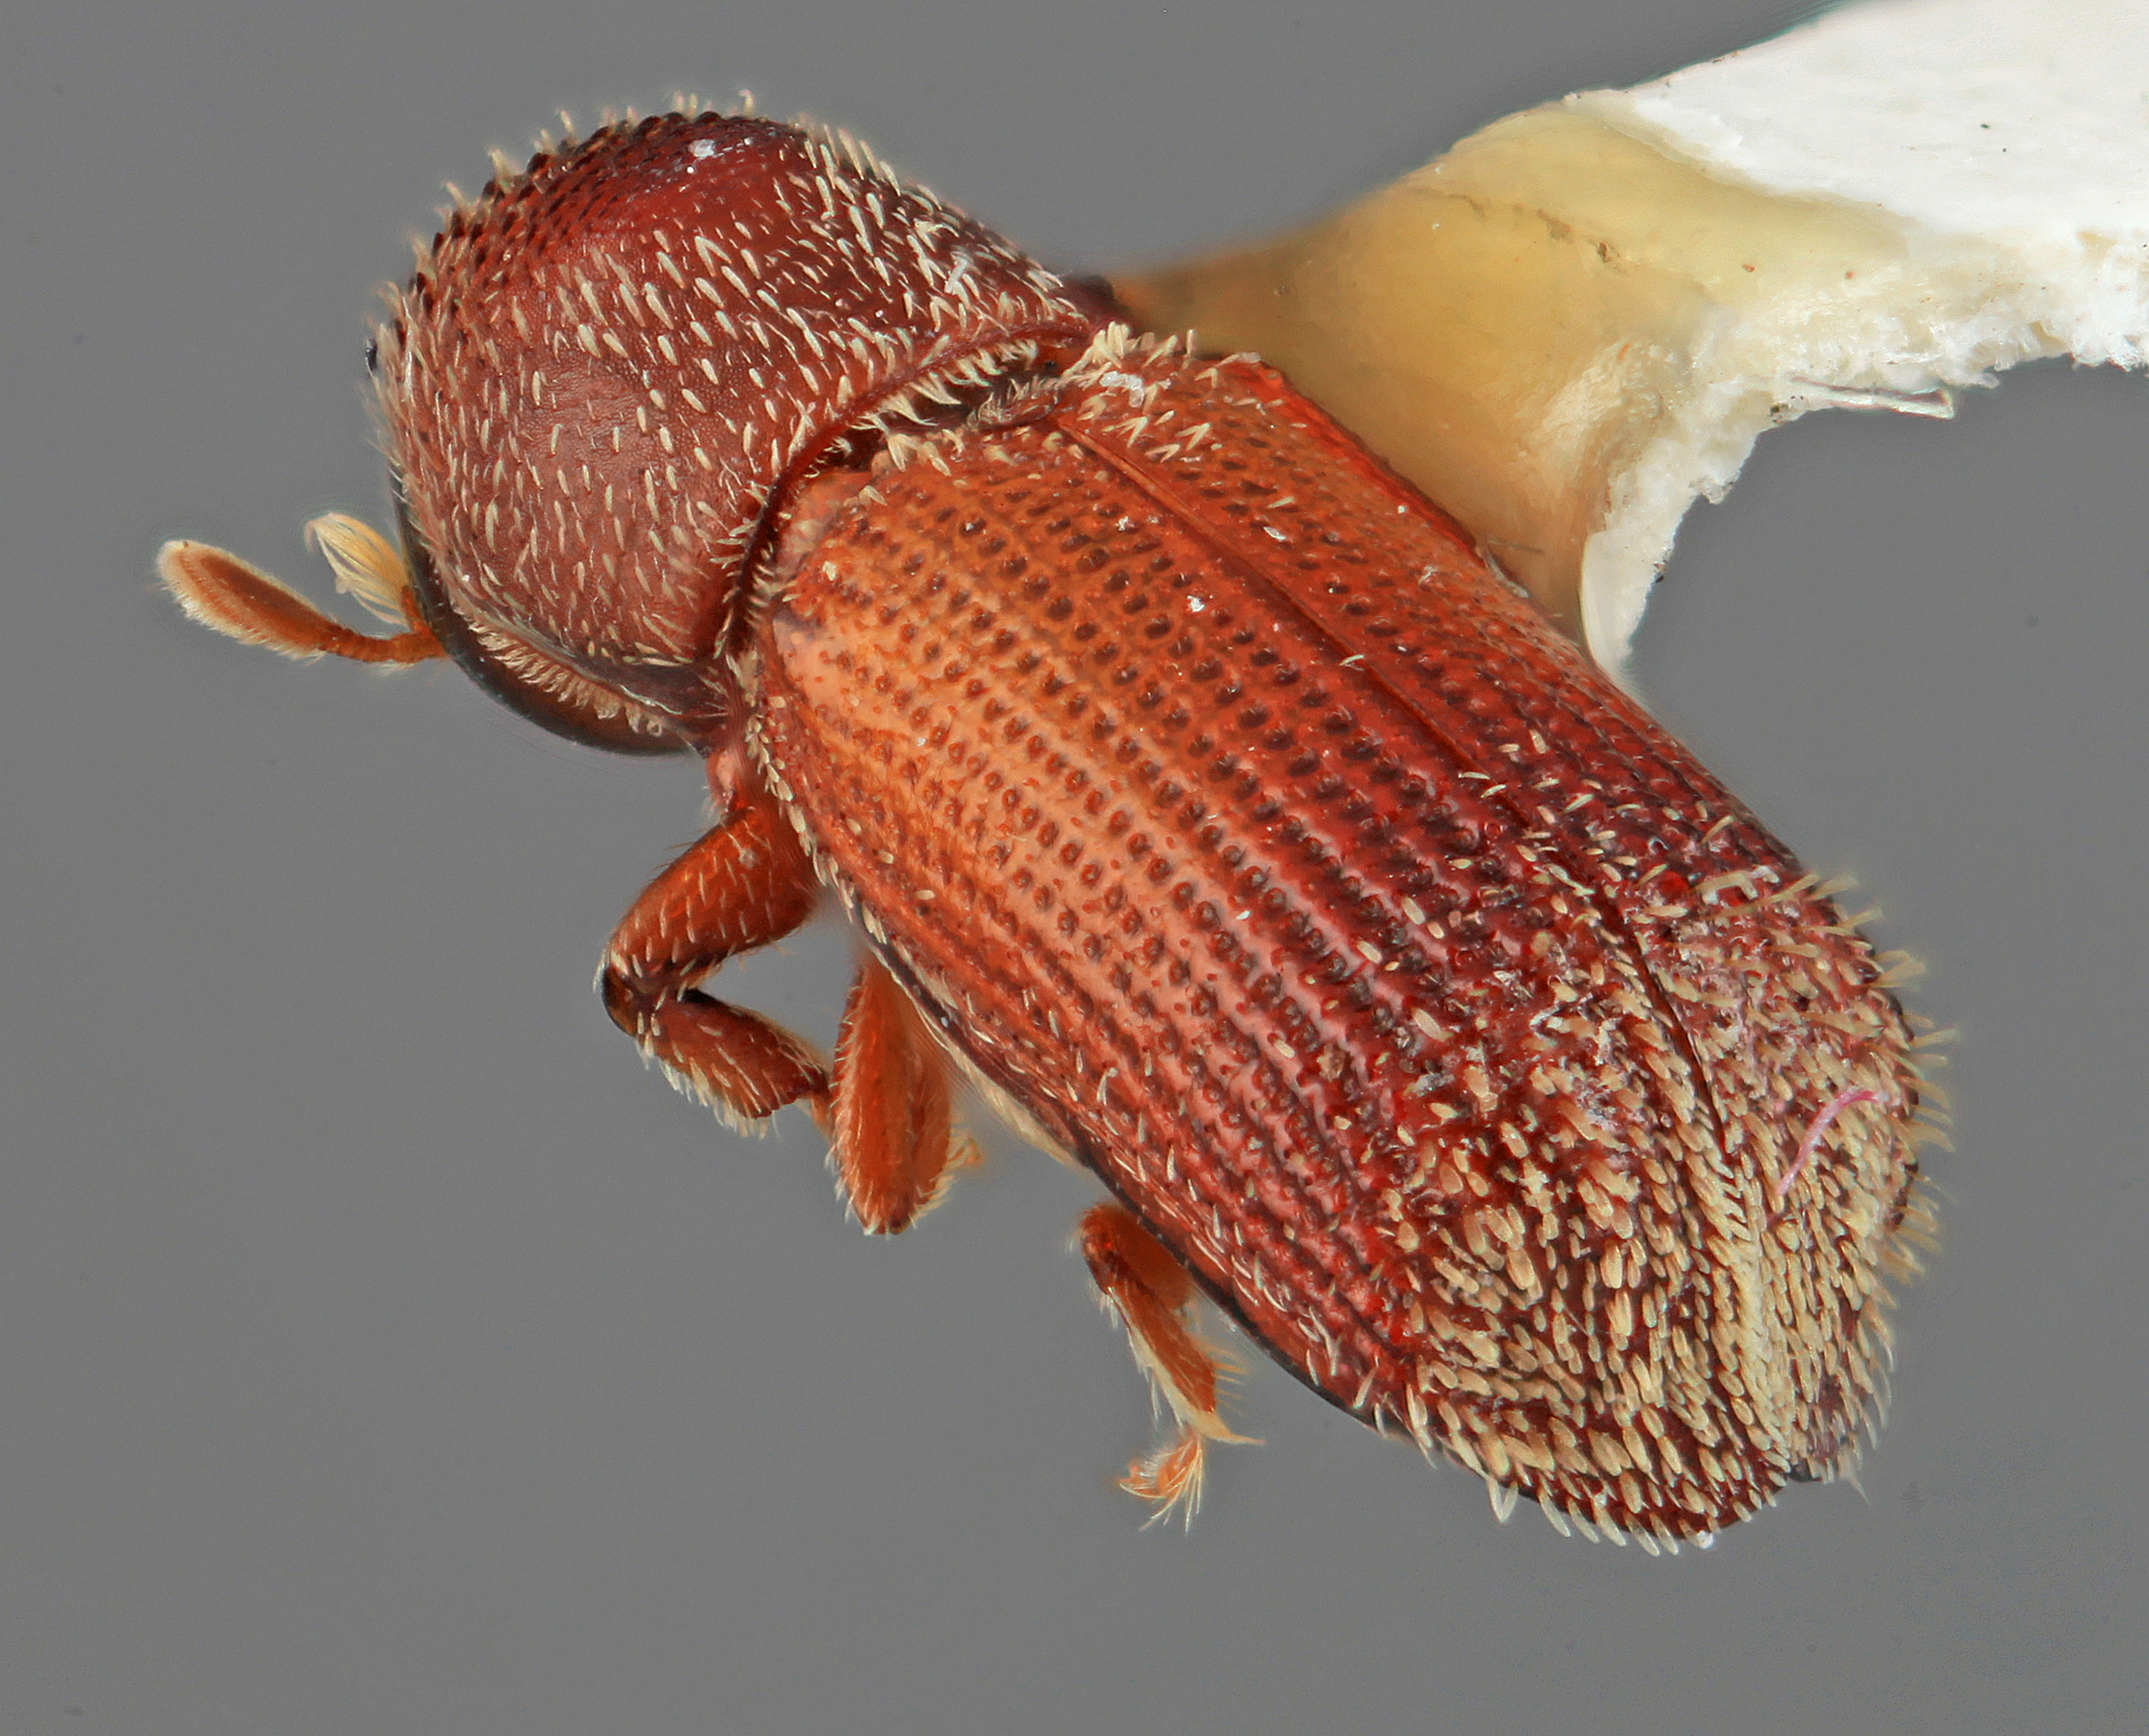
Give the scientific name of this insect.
Micracis lignicolus
